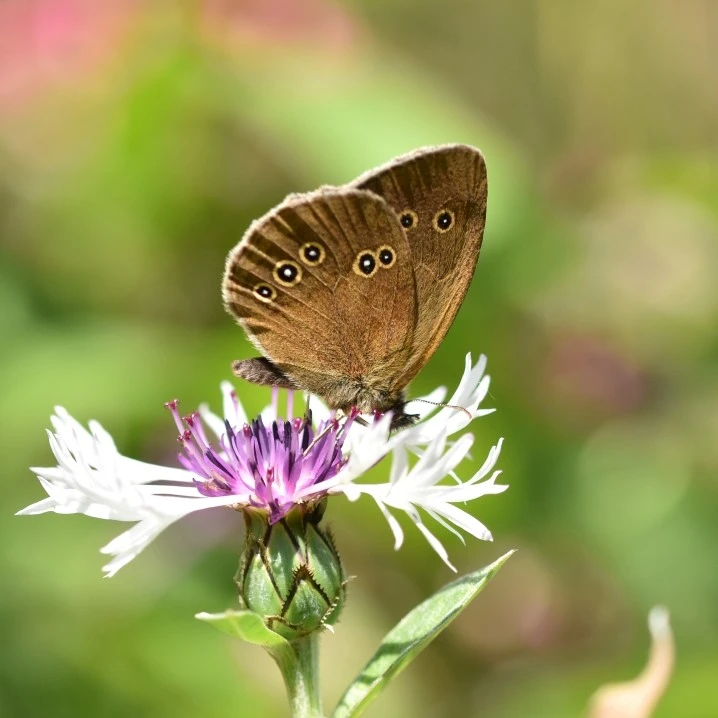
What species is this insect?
Aphantopus hyperantus
